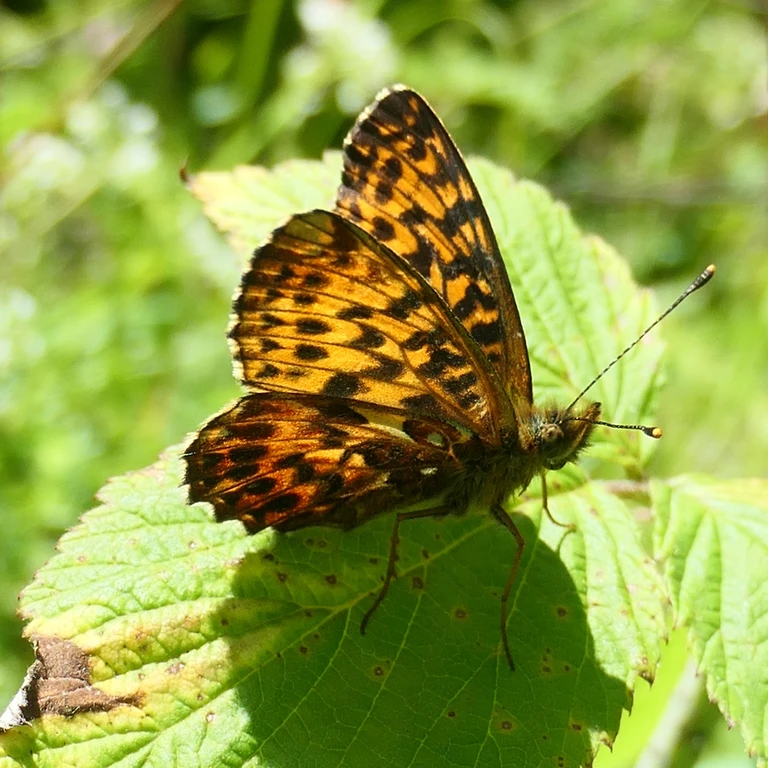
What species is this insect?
Boloria titania
